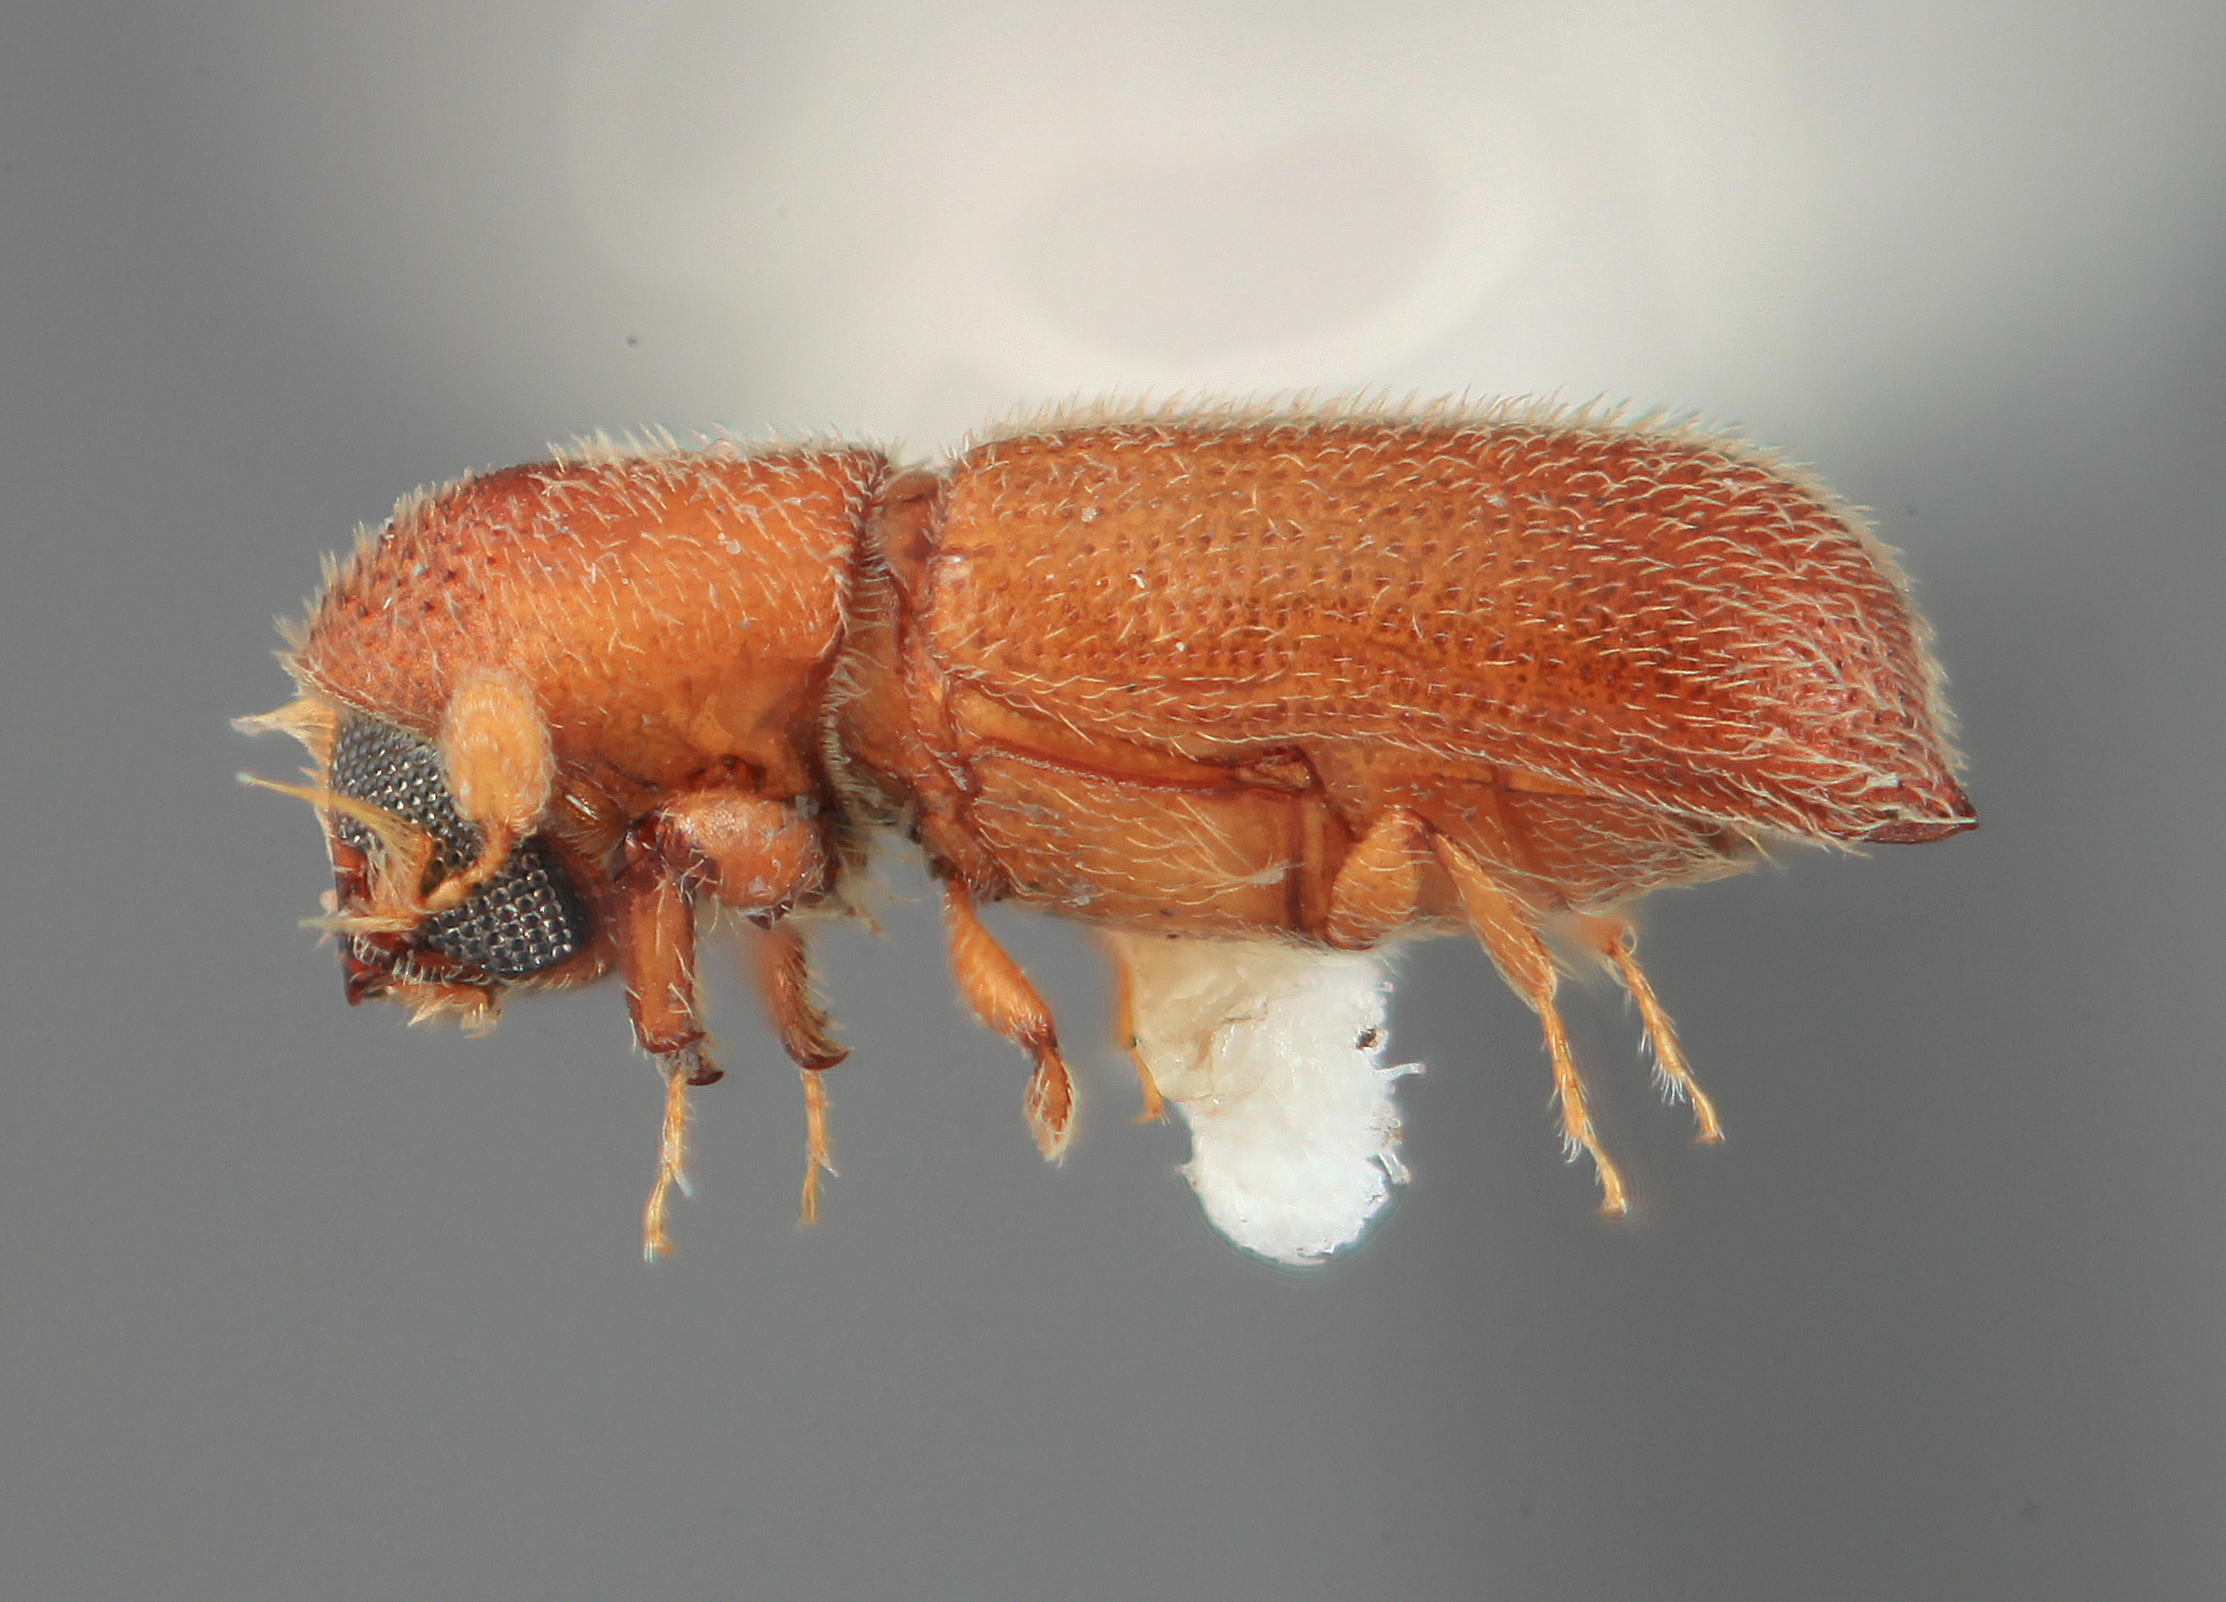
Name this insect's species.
Micracis carinulus
